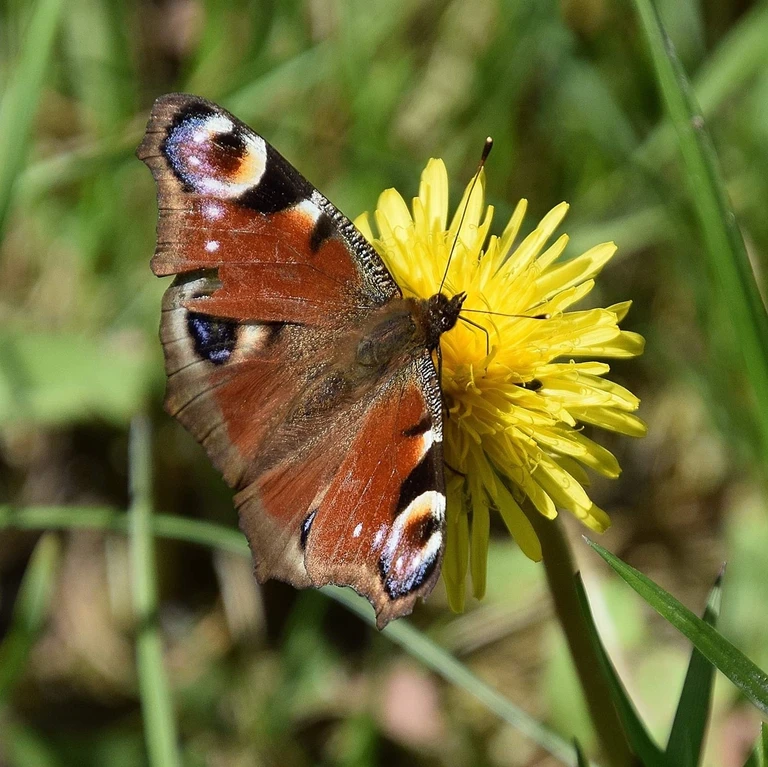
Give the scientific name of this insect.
Aglais io
